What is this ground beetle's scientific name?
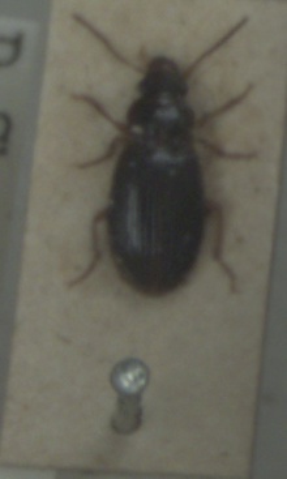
Bradycellus sharpi
